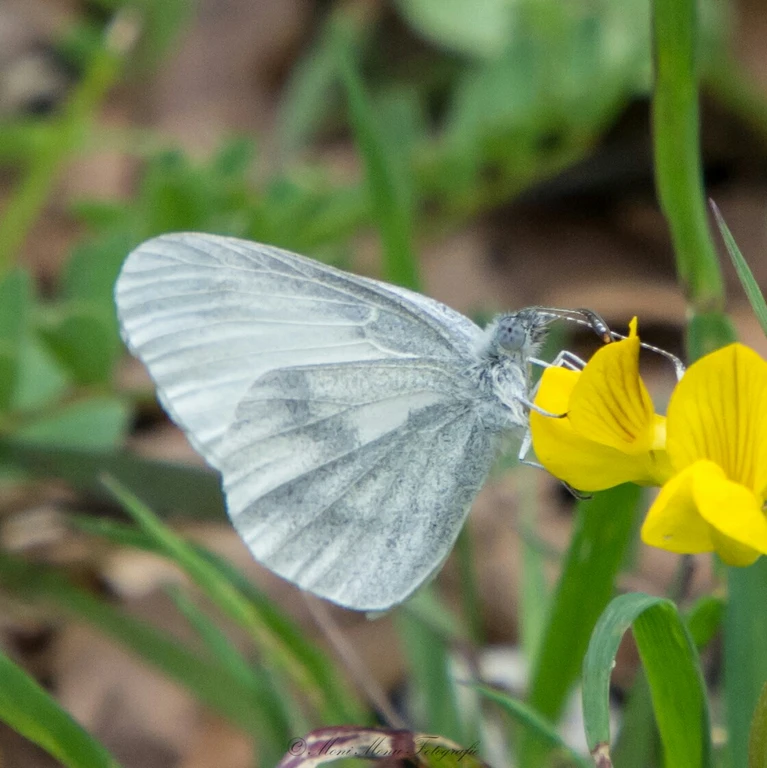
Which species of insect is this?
Leptidea sinapis/juvernica
